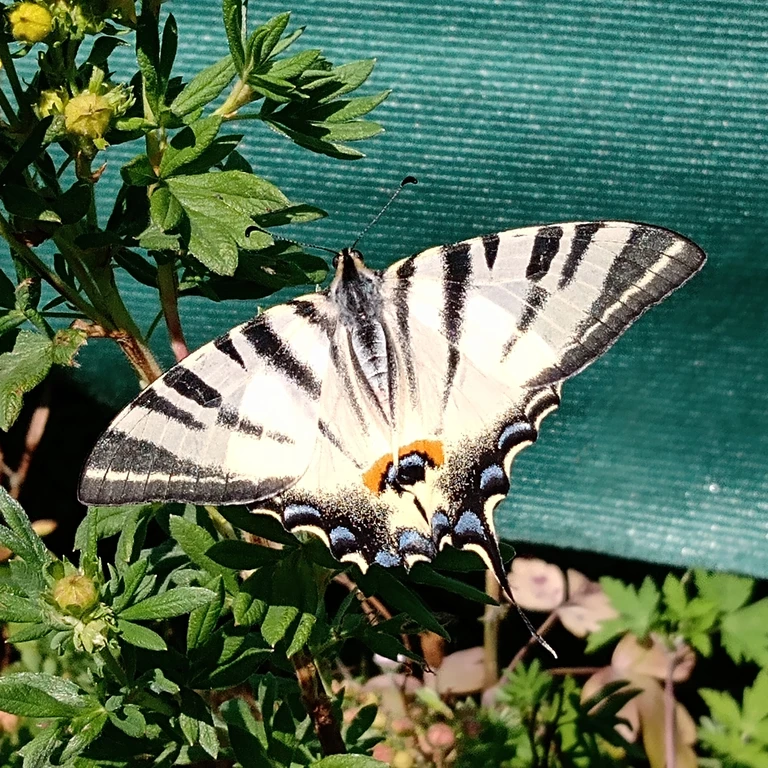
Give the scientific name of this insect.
Iphiclides podalirius
